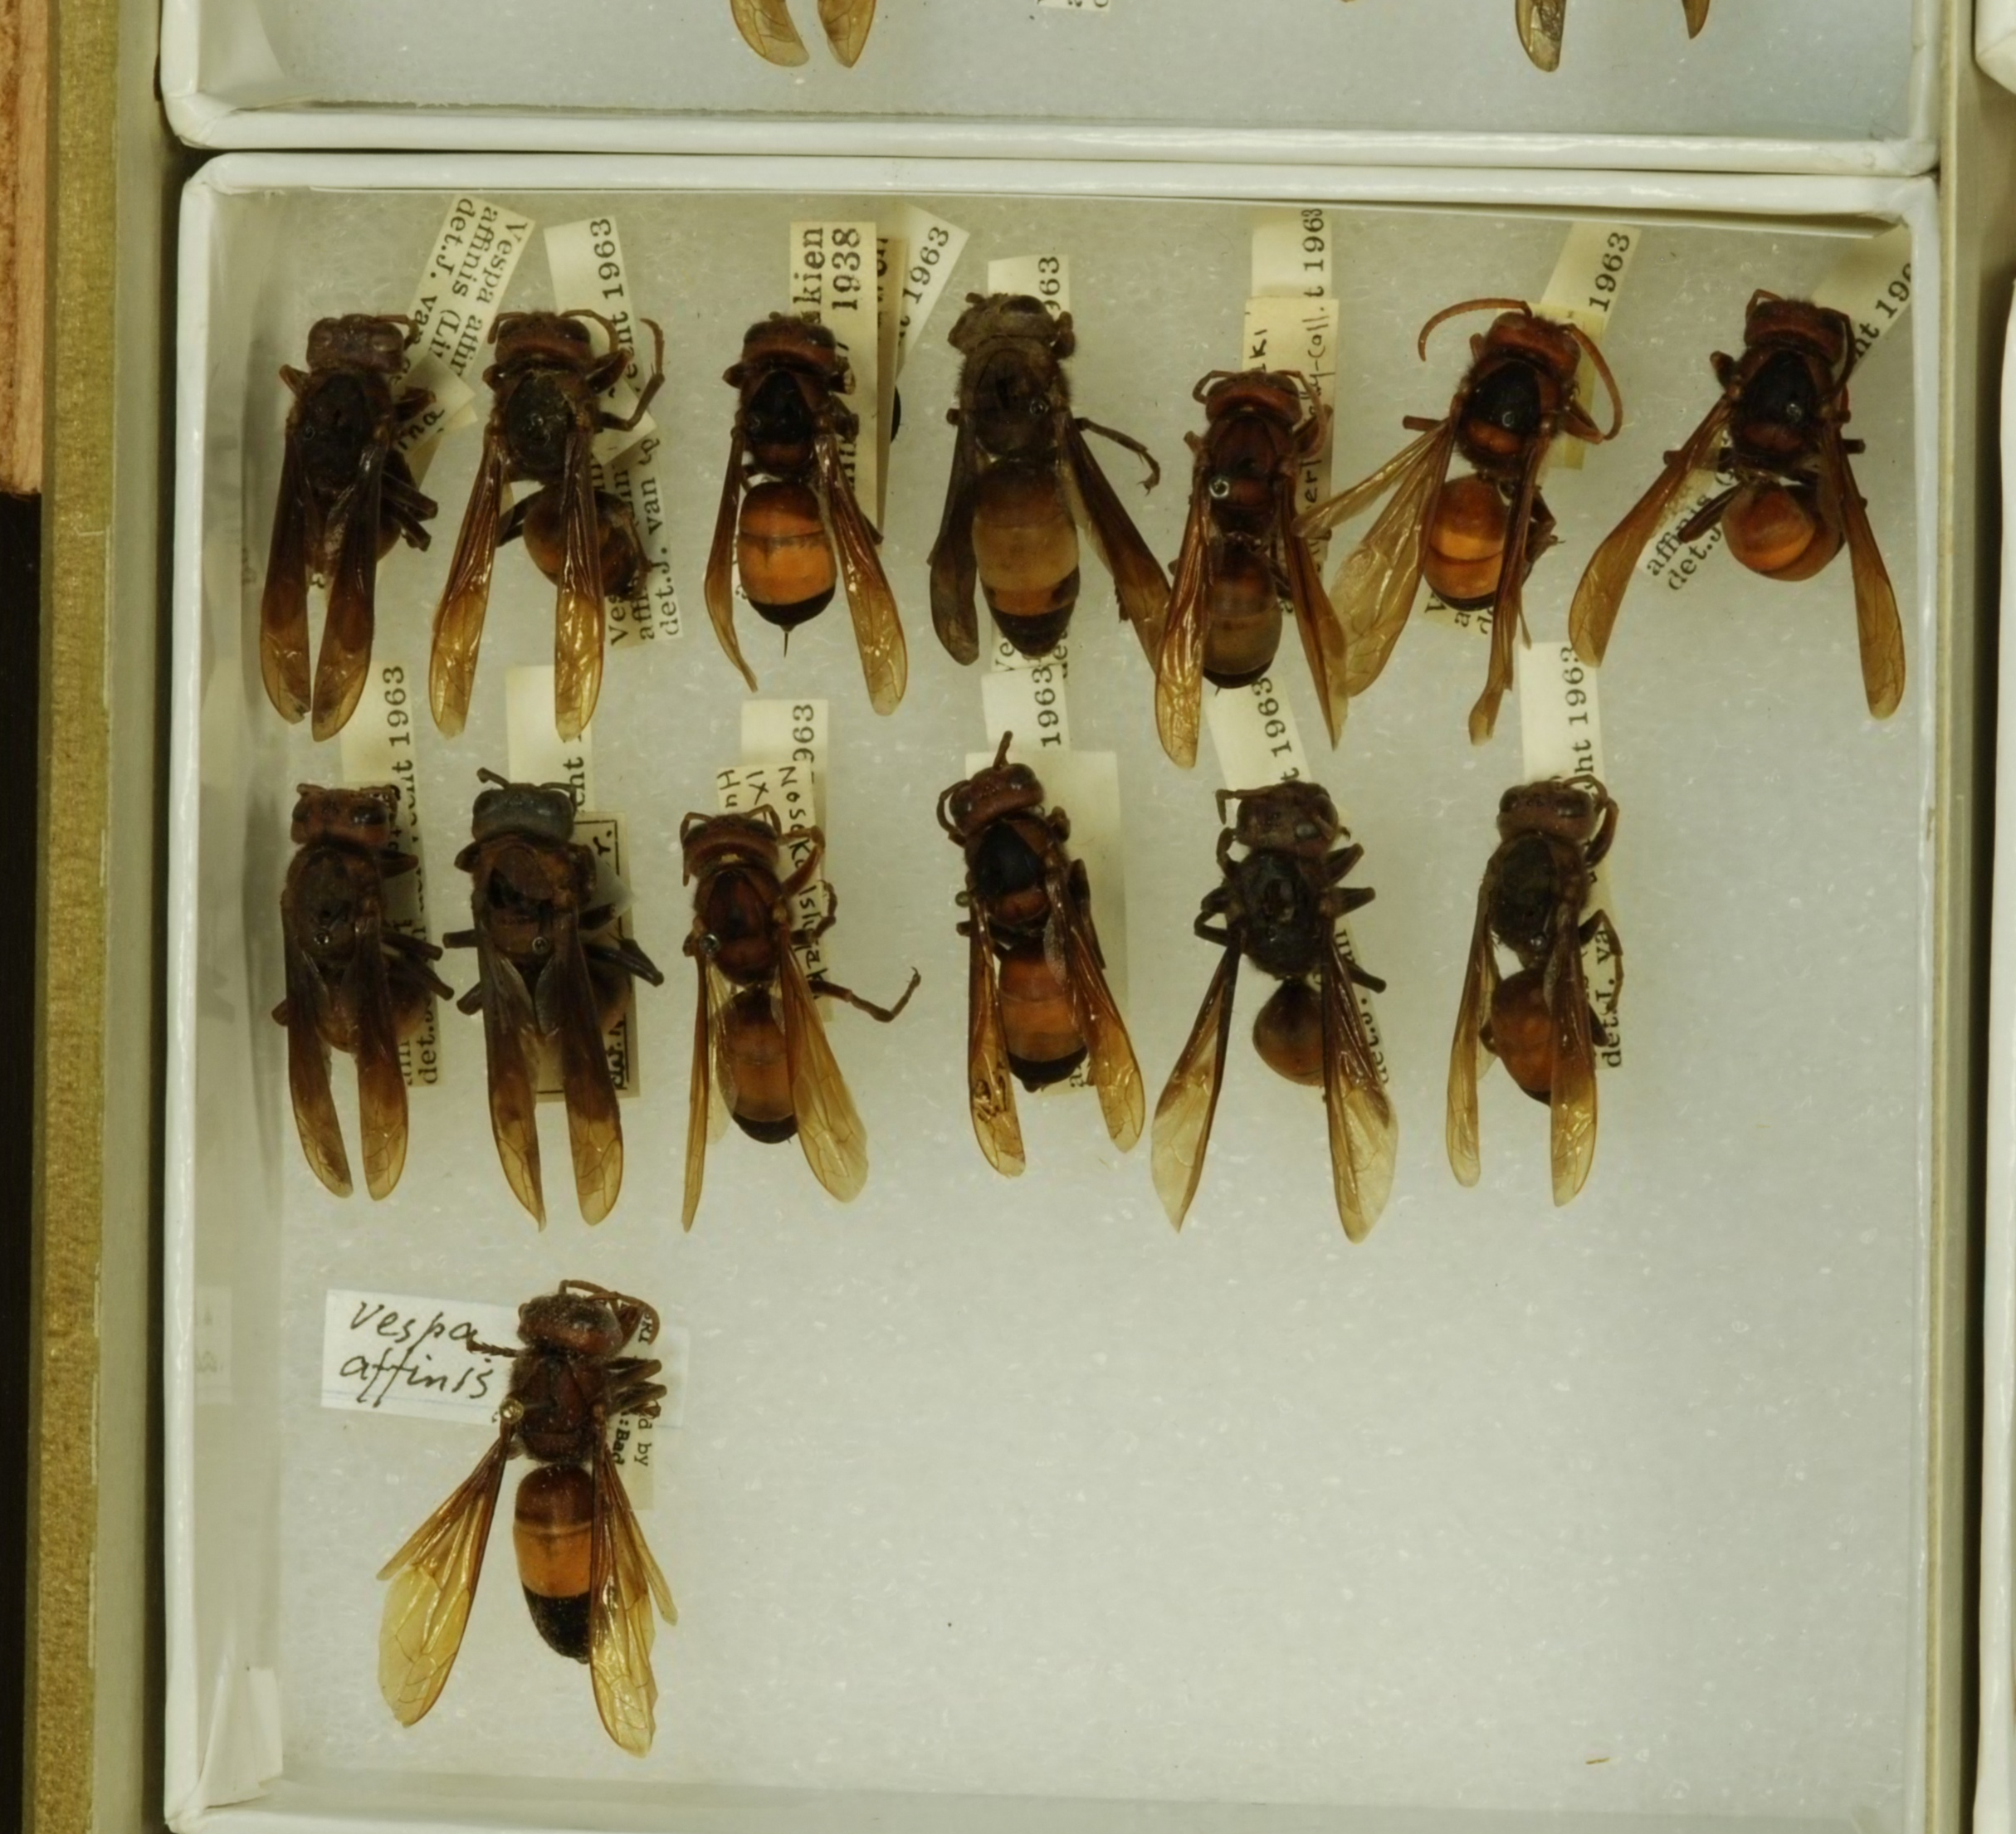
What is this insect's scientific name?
Vespa affinis
